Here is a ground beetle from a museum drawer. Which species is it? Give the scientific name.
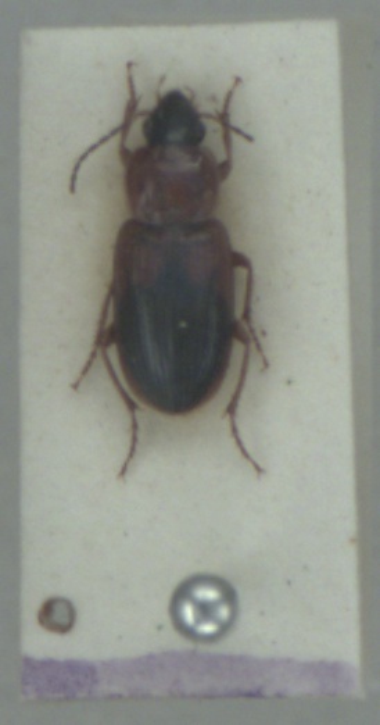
Stenolophus teutonus
